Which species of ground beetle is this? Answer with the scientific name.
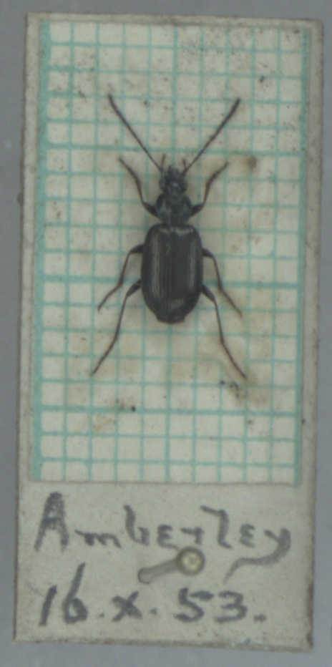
Agonum micans
